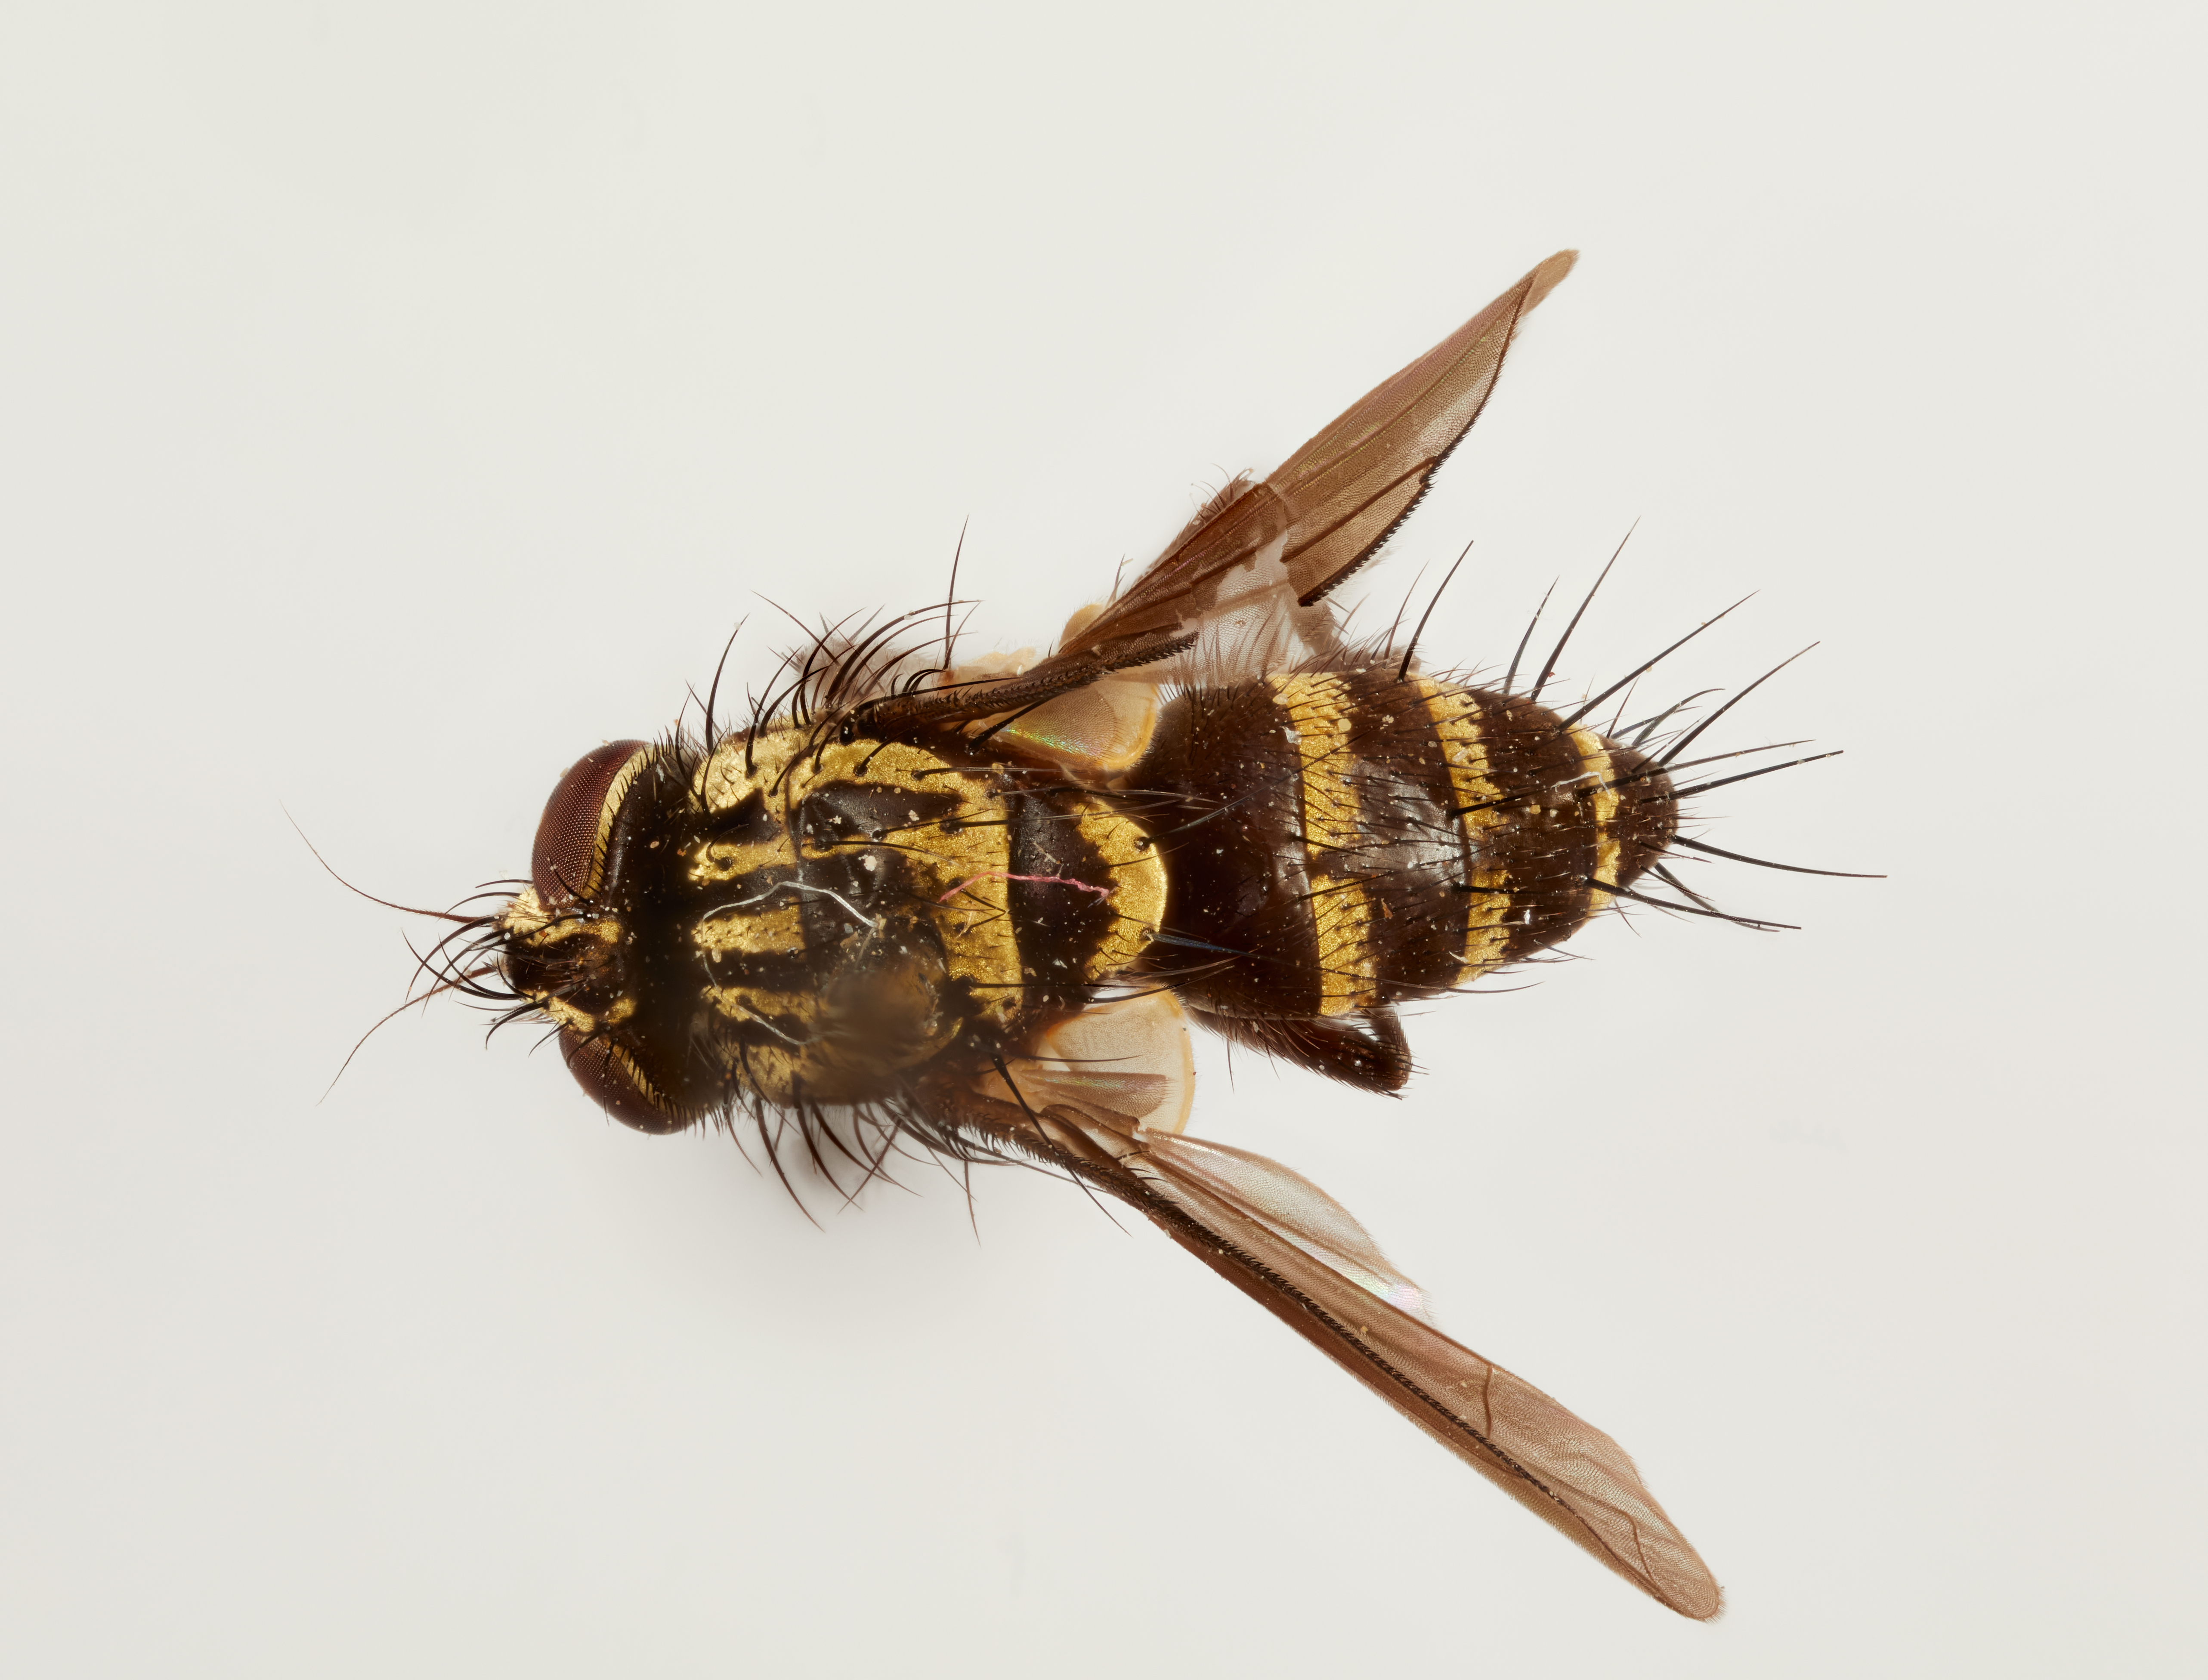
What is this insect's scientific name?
Croesoactia cincta
